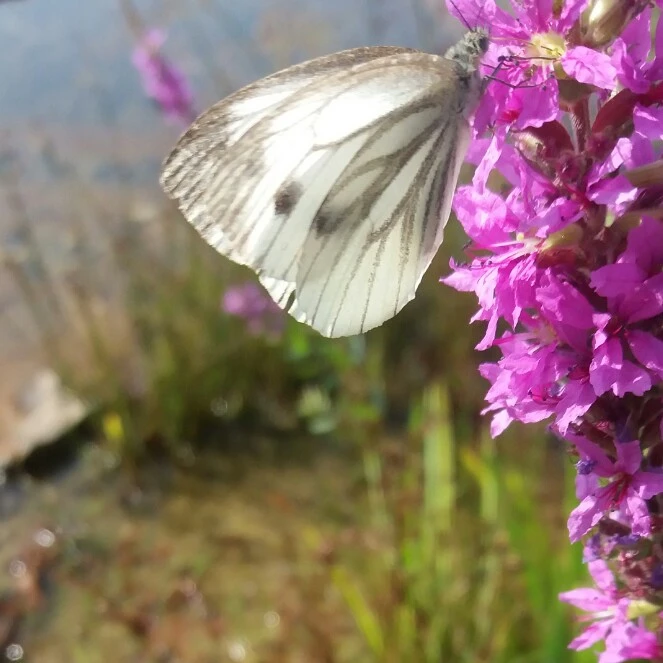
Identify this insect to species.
Pieris napi
